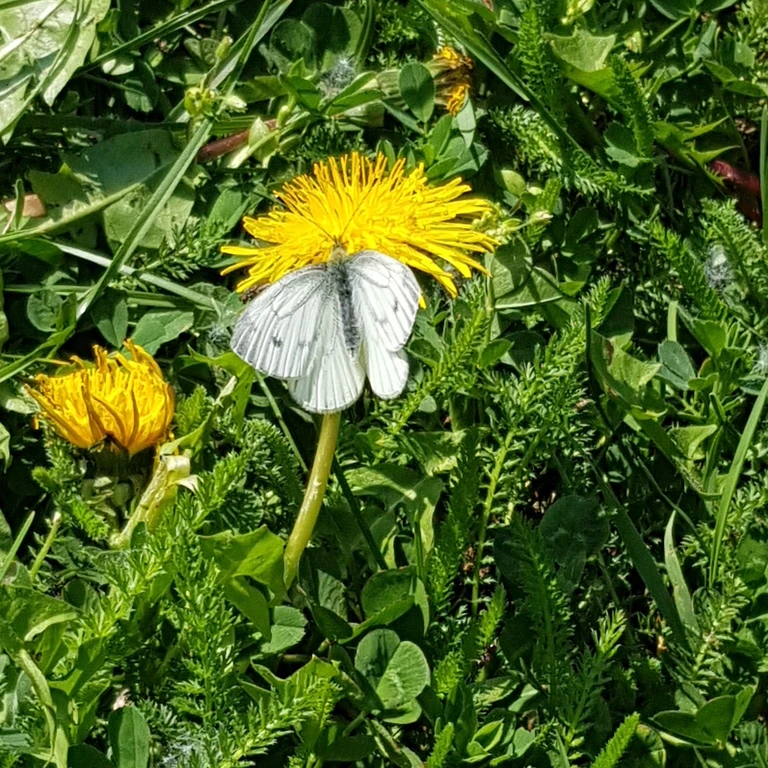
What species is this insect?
Pieris napi
